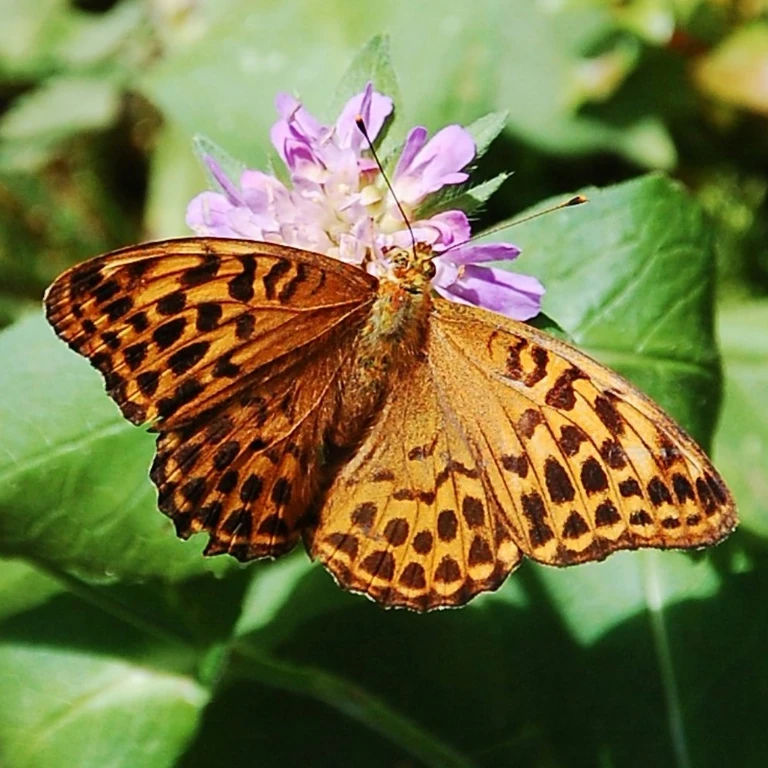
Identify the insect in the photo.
Argynnis paphia
